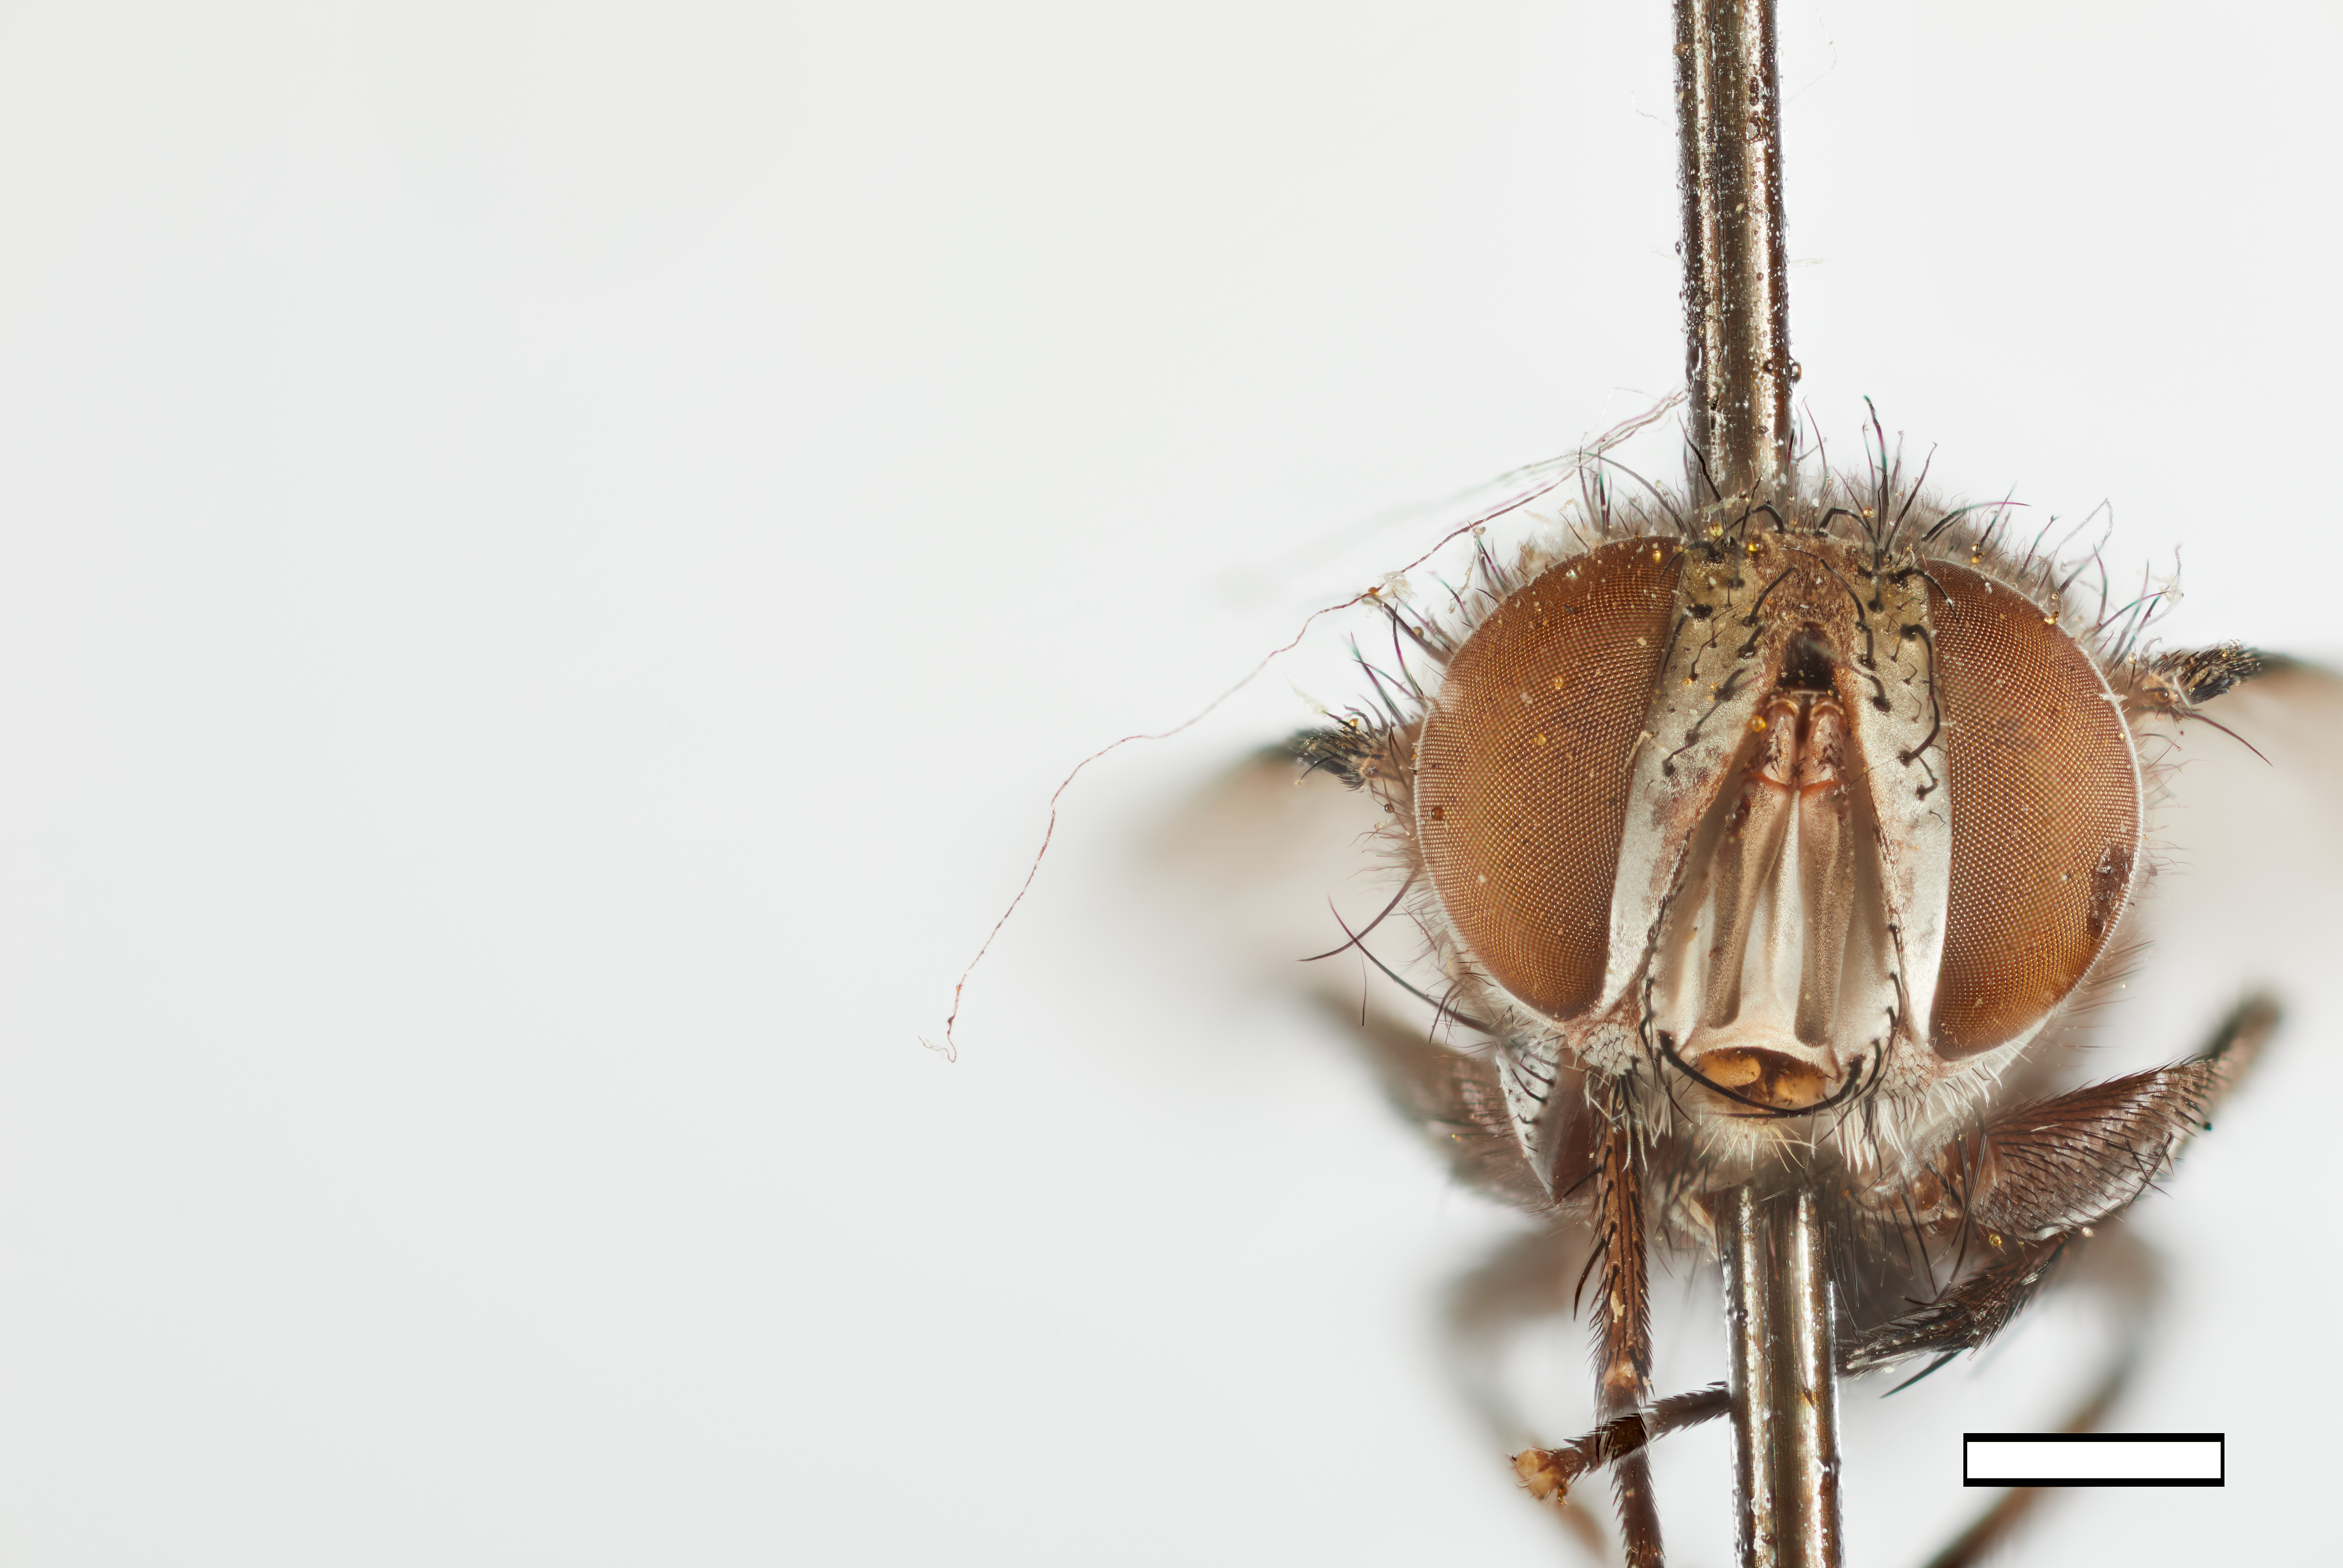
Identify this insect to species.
Eutritochaeta carpocapsae
